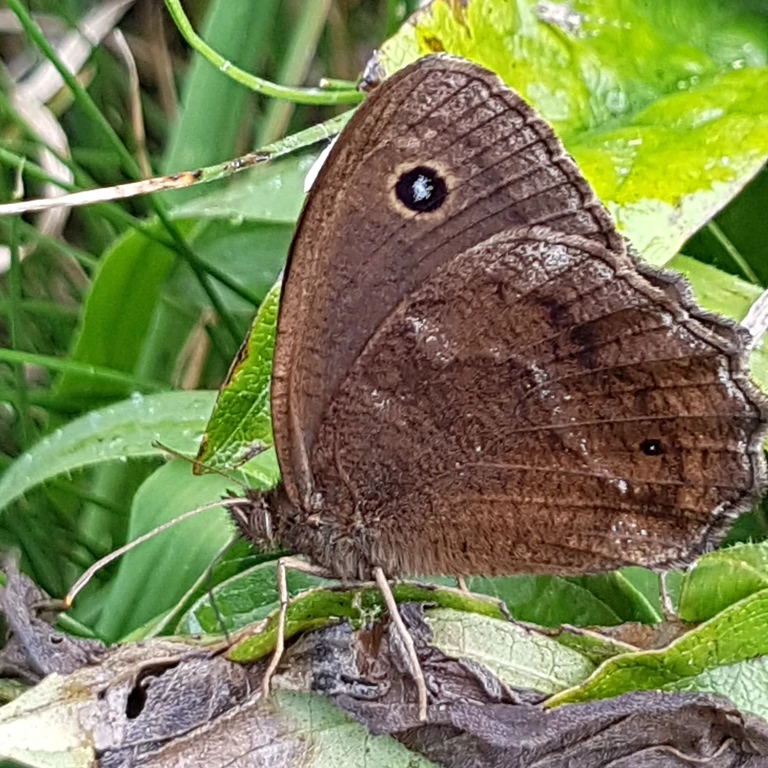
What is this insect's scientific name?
Minois dryas
